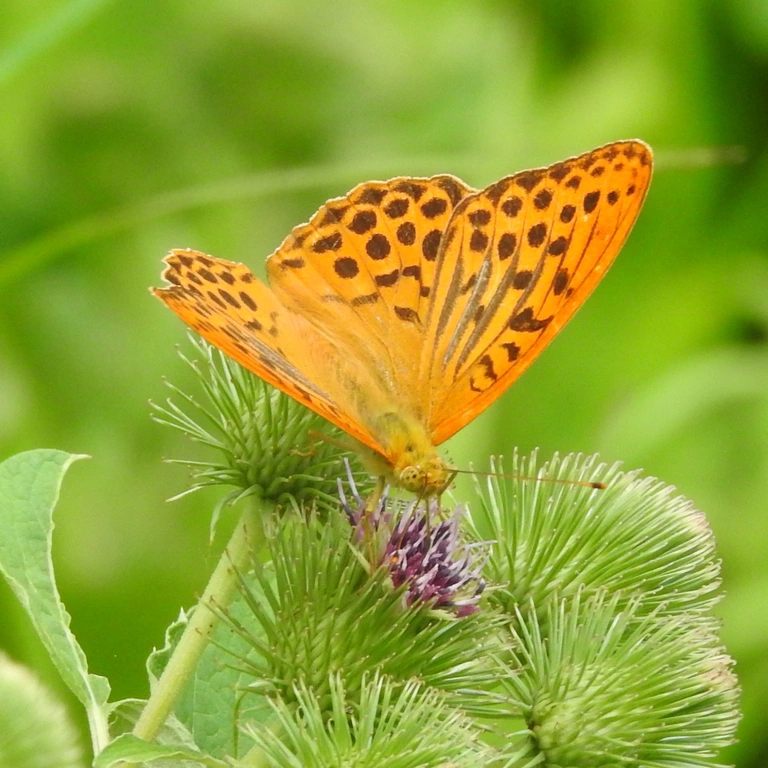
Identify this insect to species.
Argynnis paphia
